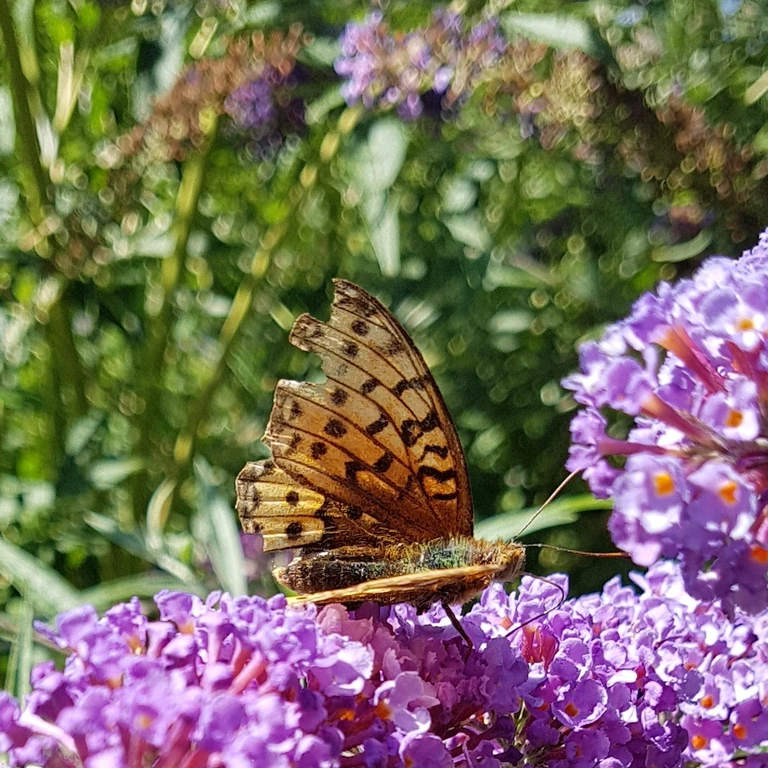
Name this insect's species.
Speyeria aglaja
